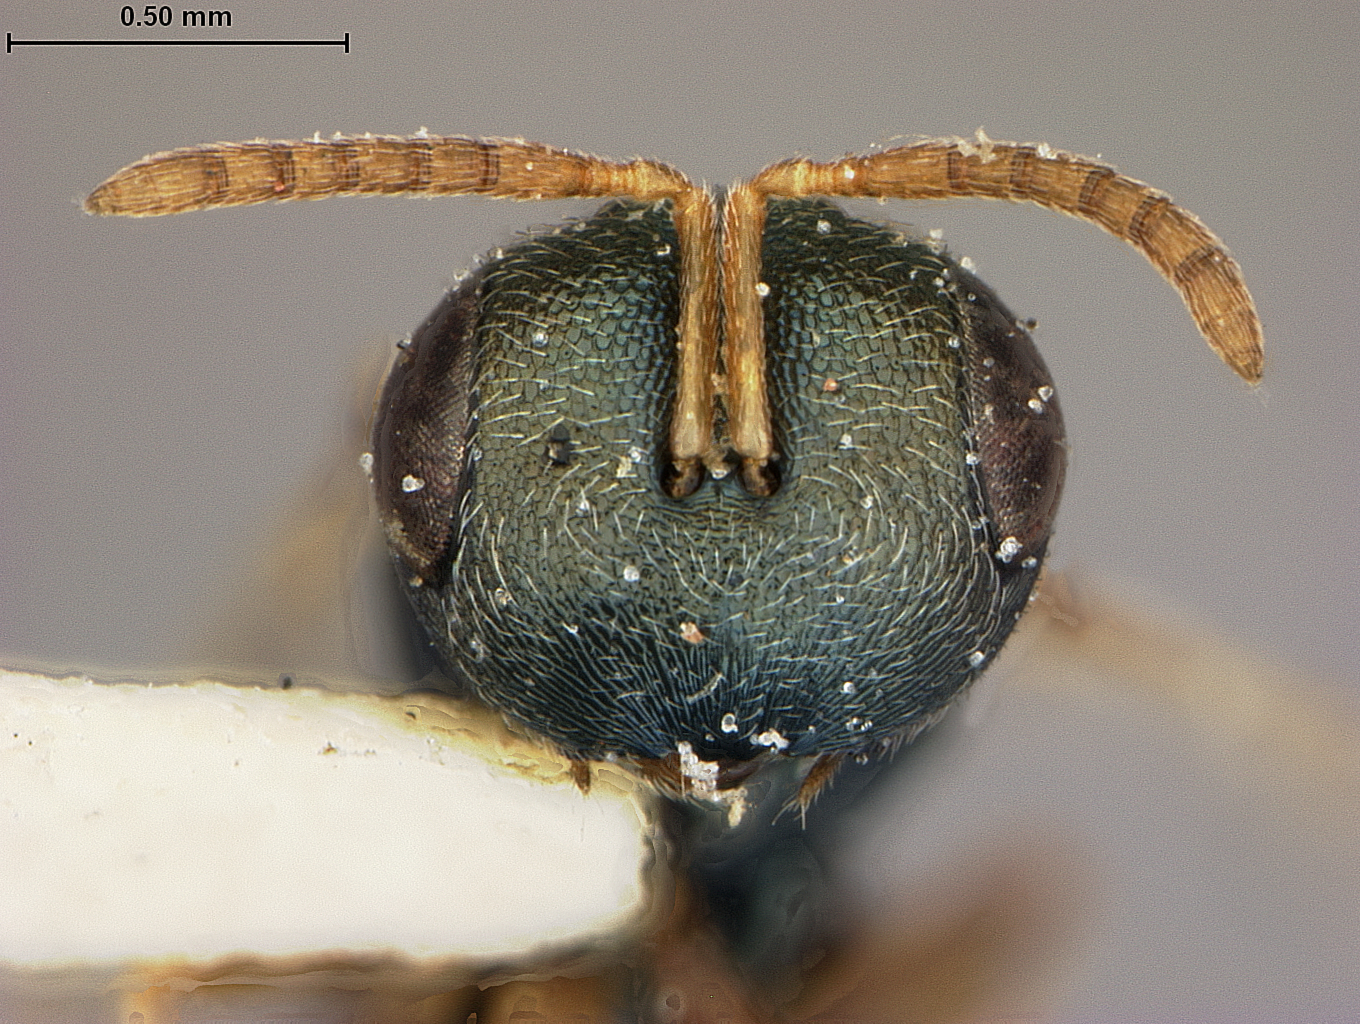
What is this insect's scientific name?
Bruchobius laticeps
